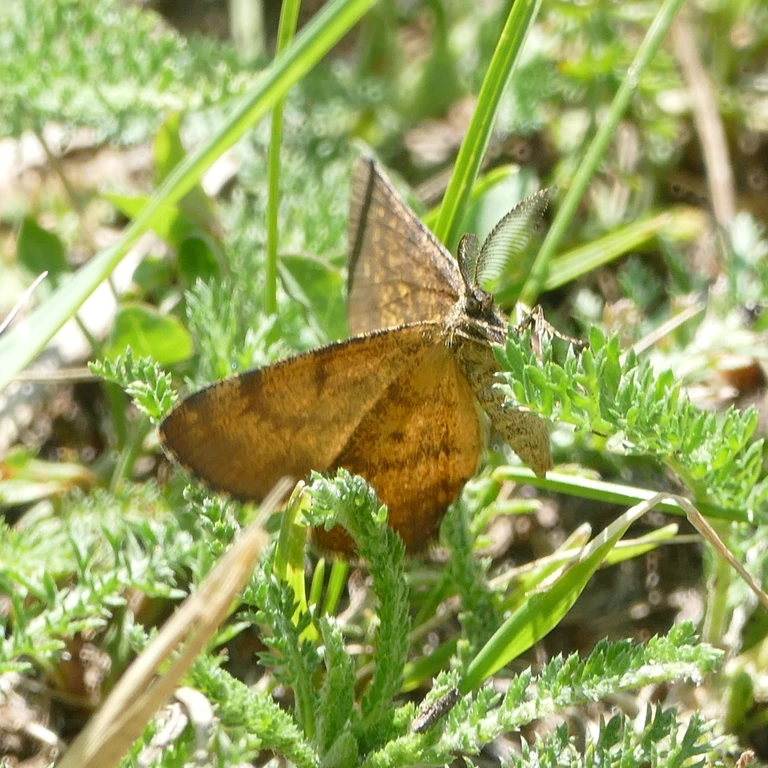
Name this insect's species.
Ematurga atomaria
